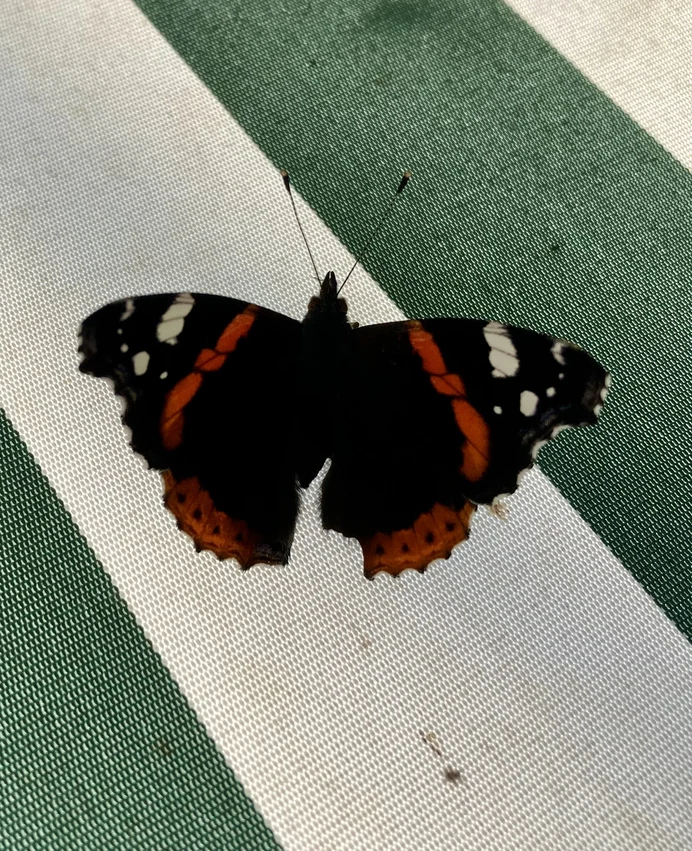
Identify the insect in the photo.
Vanessa atalanta
